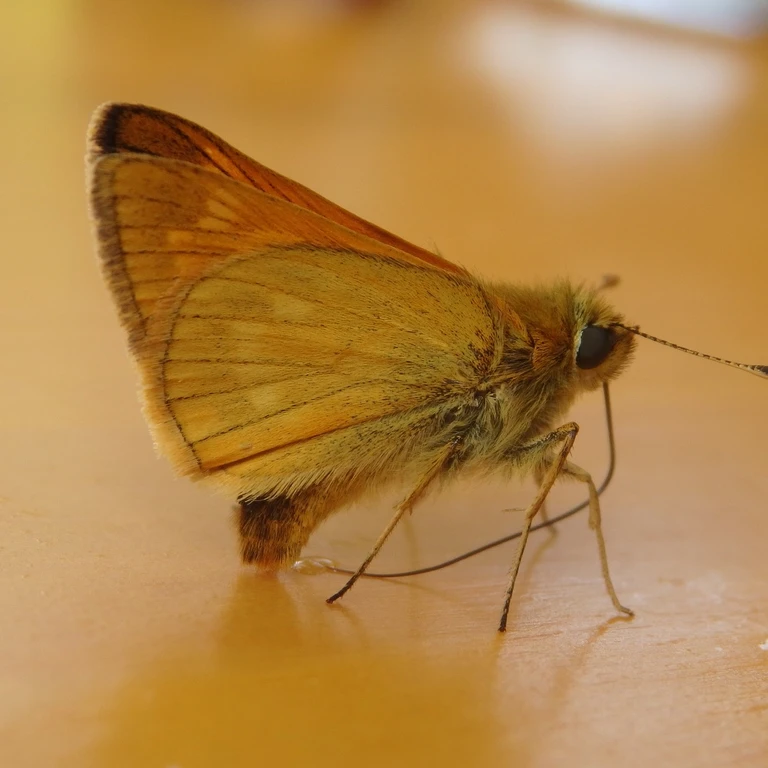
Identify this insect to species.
Ochlodes sylvanus (also Ochlodes venata)
